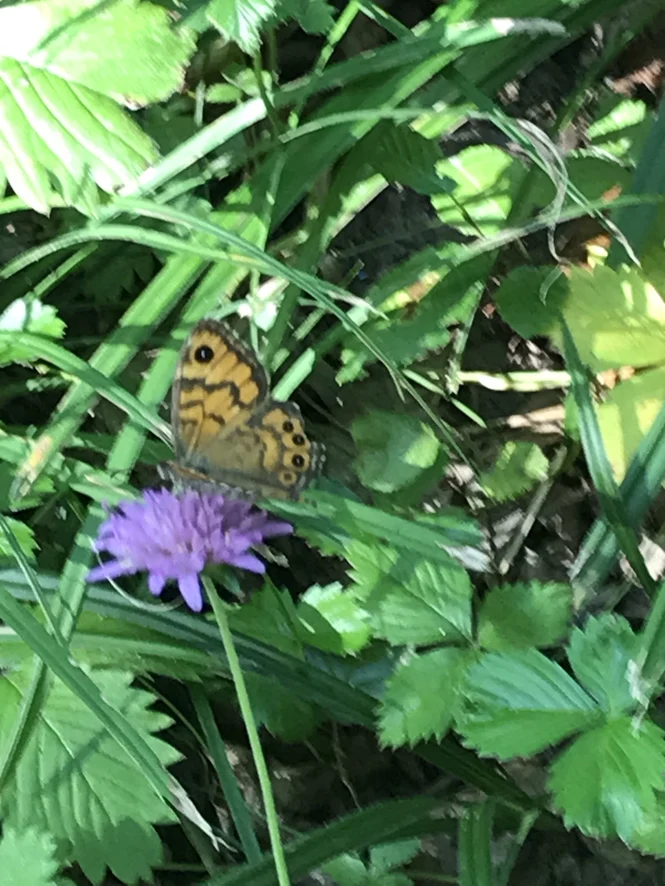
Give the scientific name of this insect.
Lasiommata megera (also Pararge megera)
